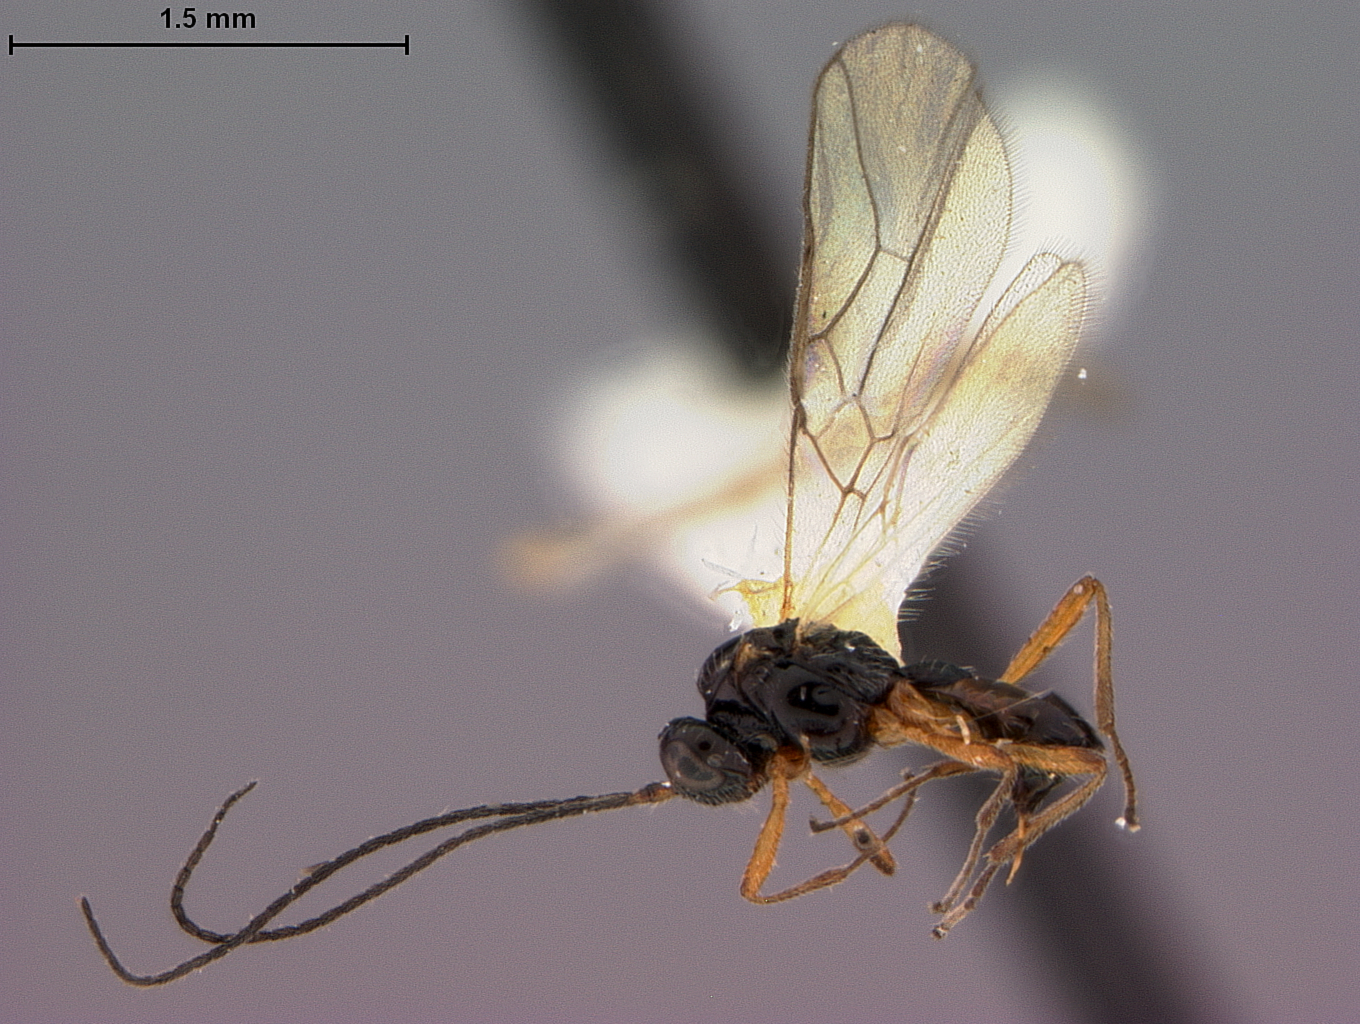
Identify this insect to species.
Opius tergitalis
